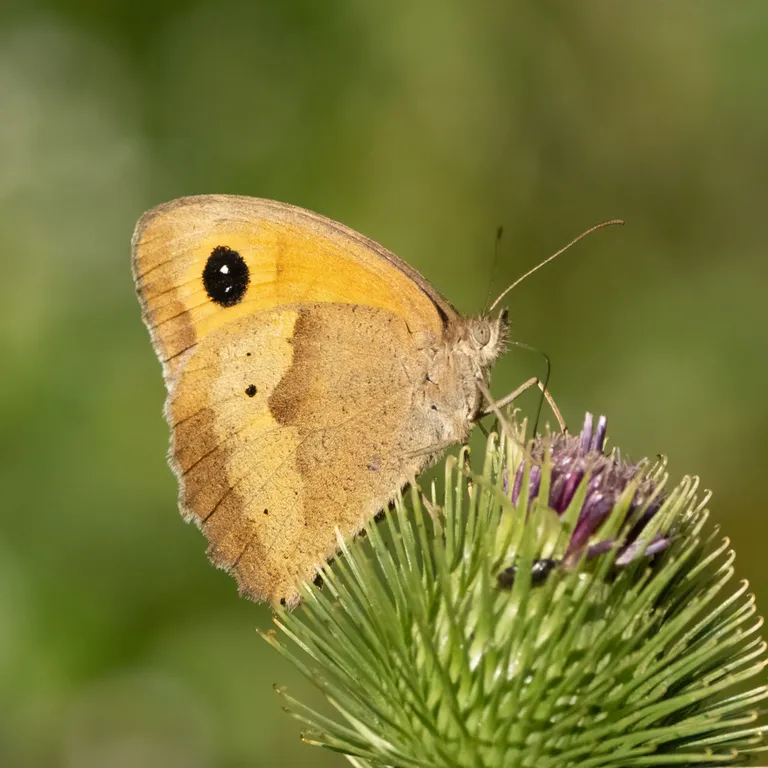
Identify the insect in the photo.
Maniola jurtina
